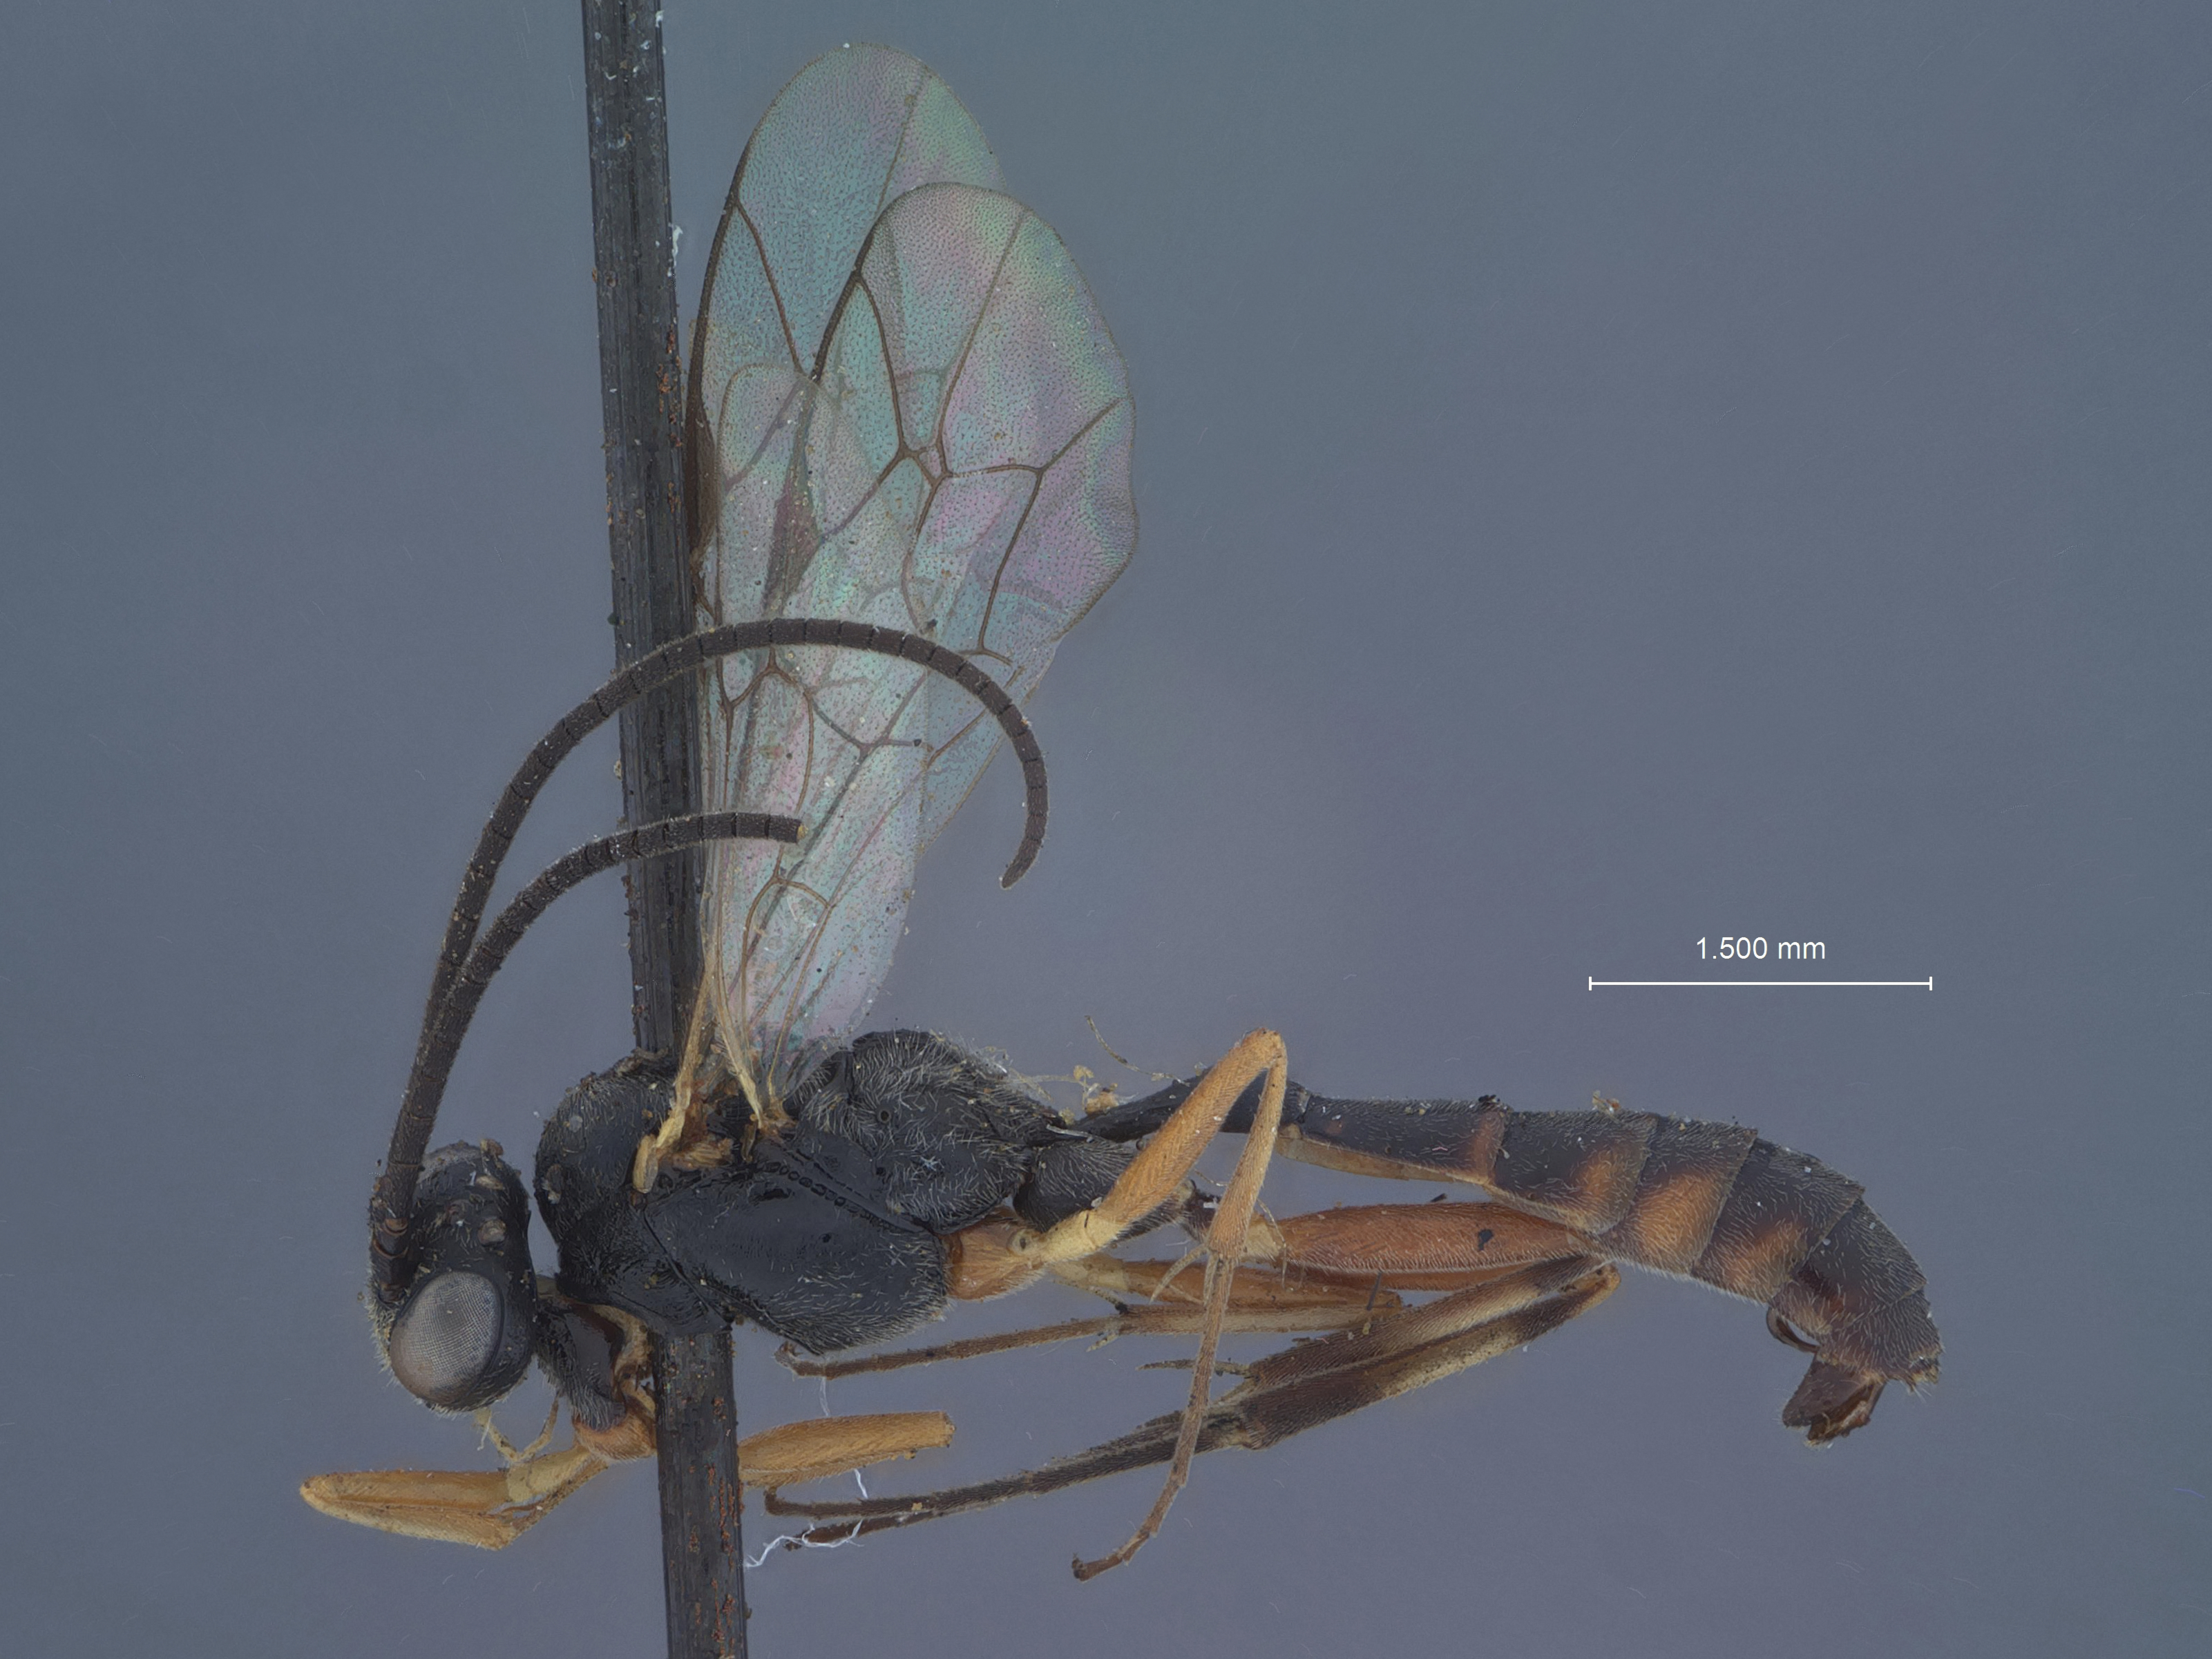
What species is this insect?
Sagaritis aprilis
